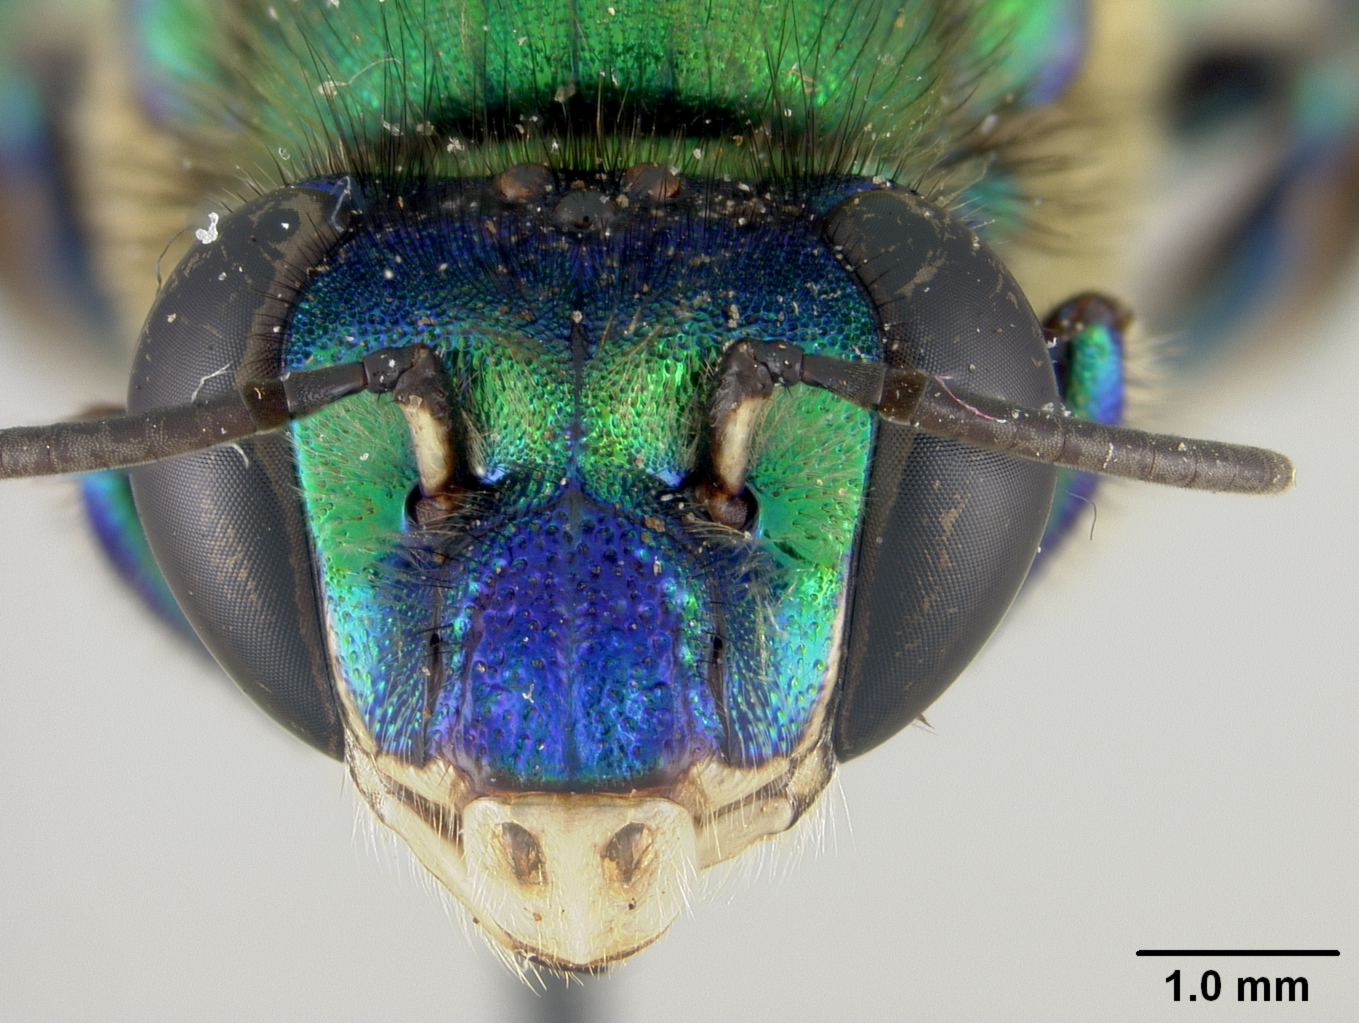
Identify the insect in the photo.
Euglossa macrorhyncha
